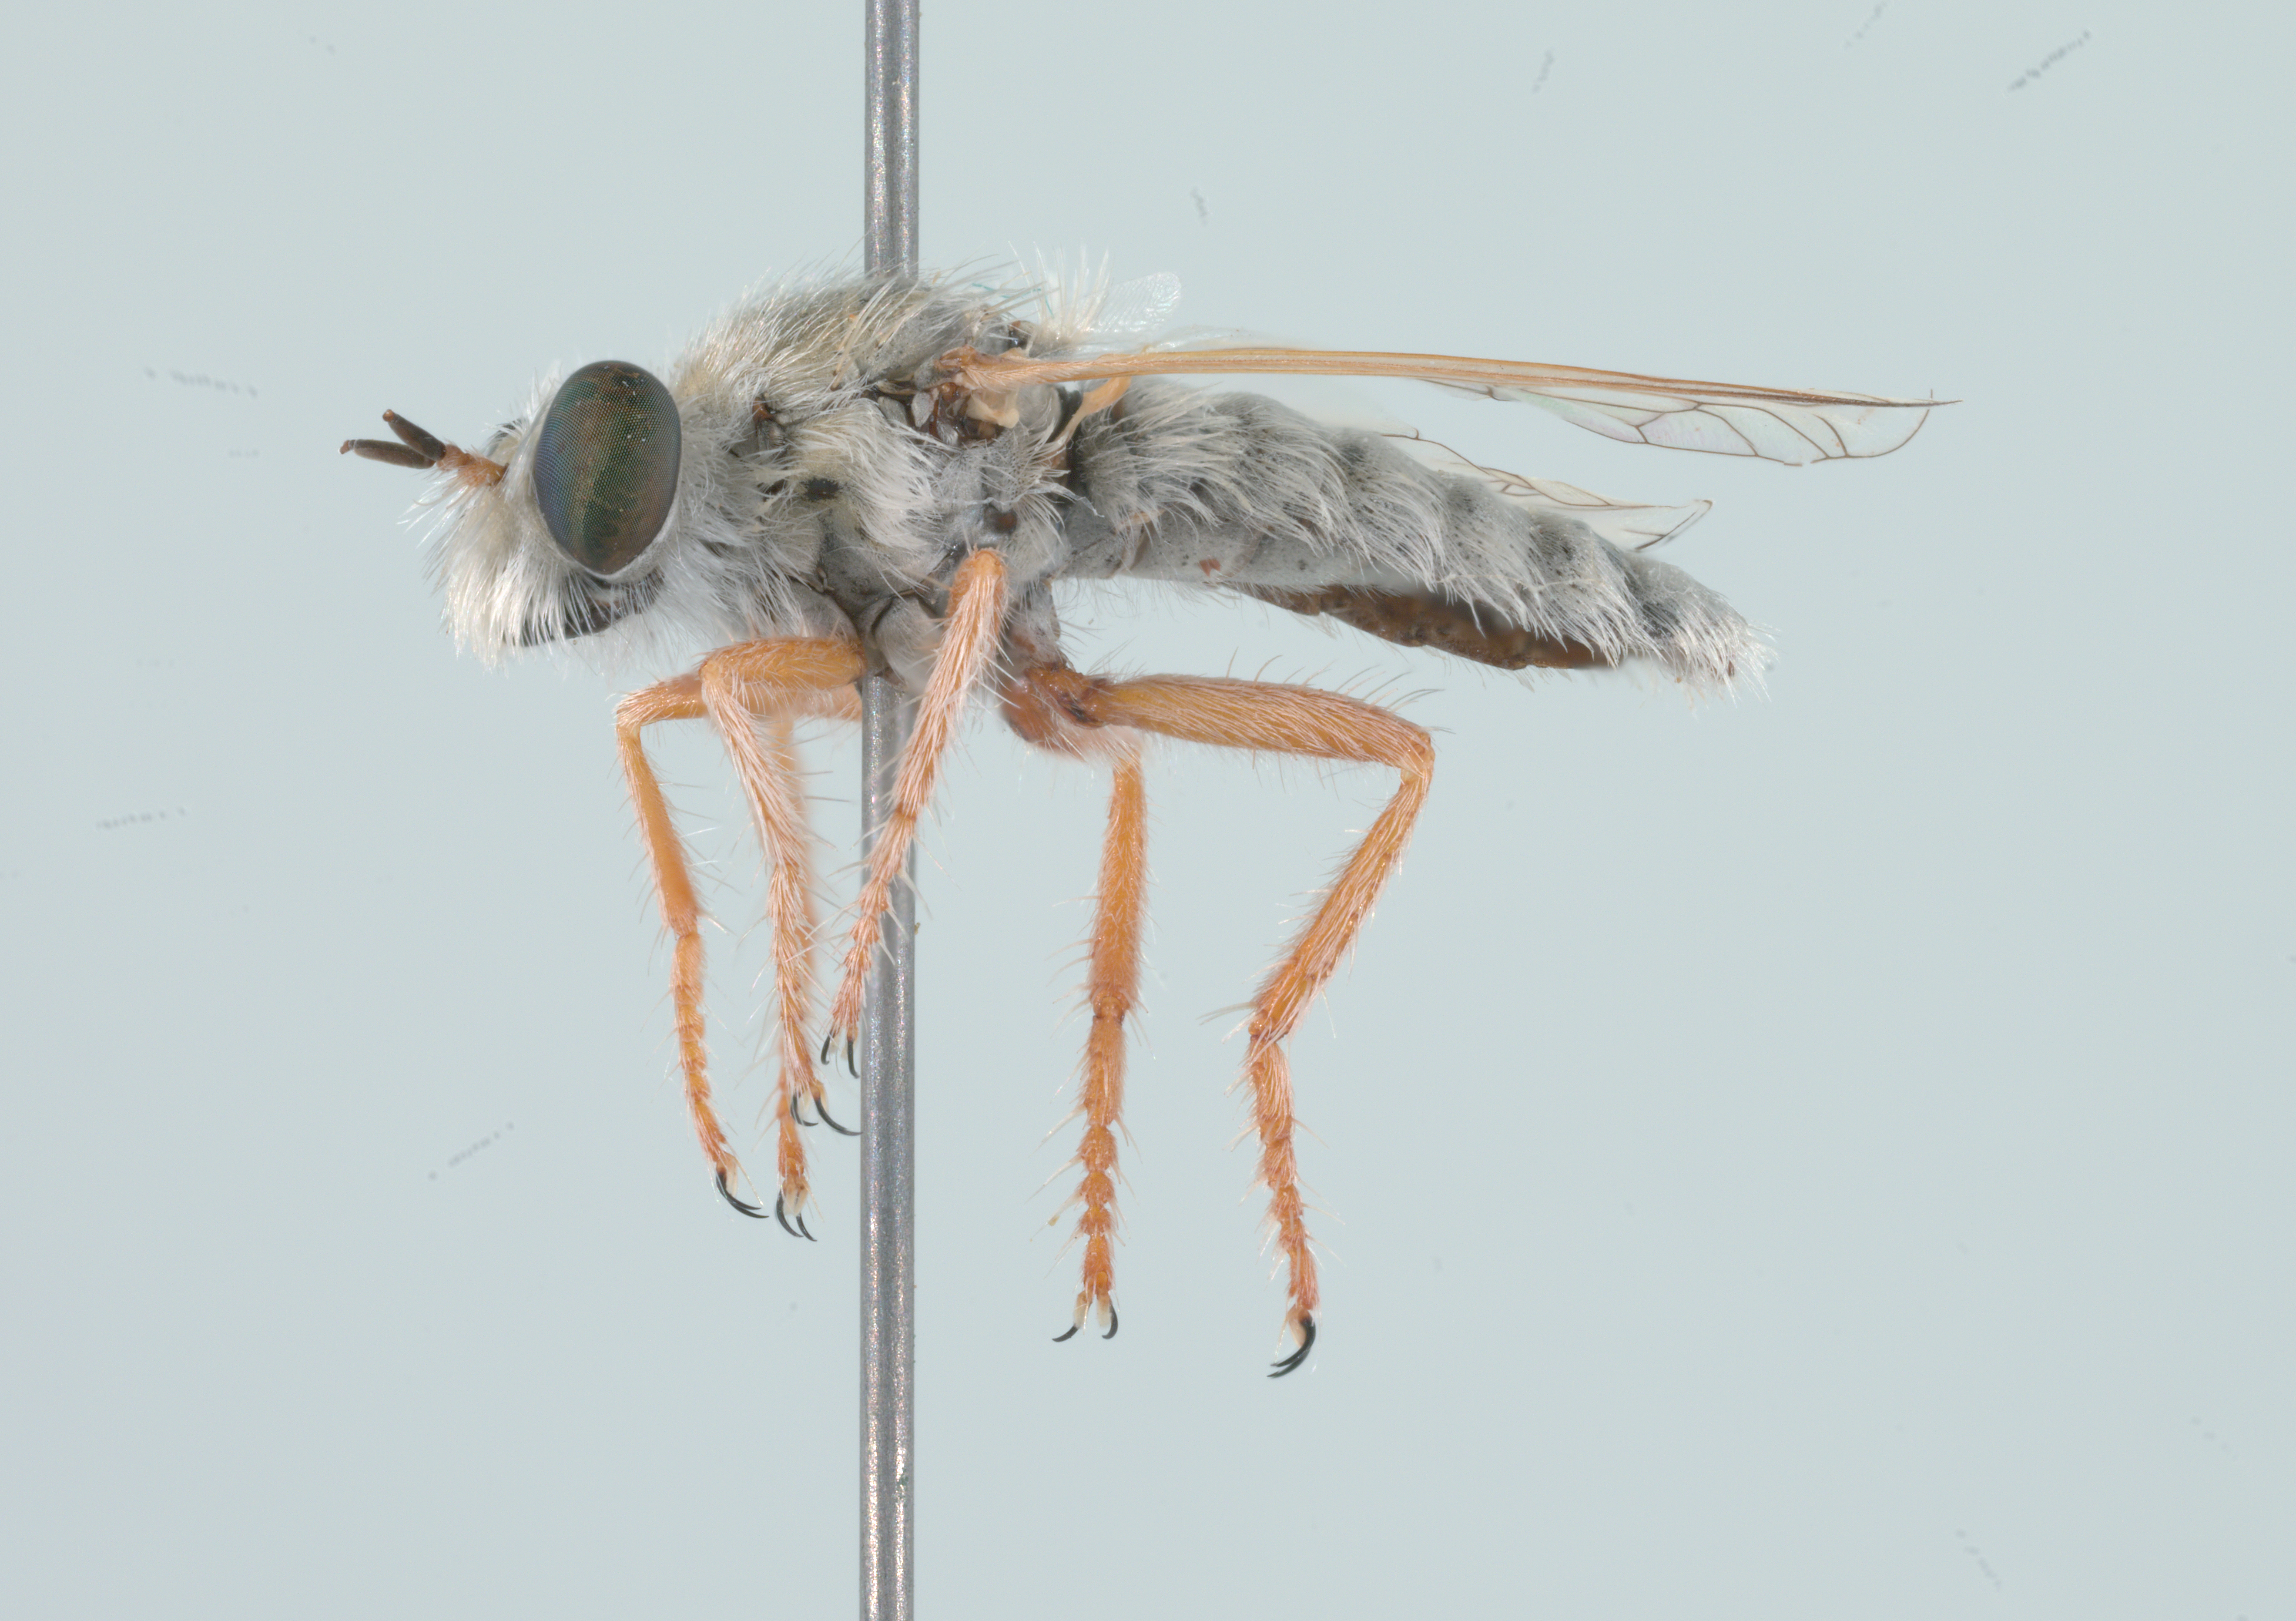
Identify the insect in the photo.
Prytanomyia kochi (also Prytanomyia albida)
